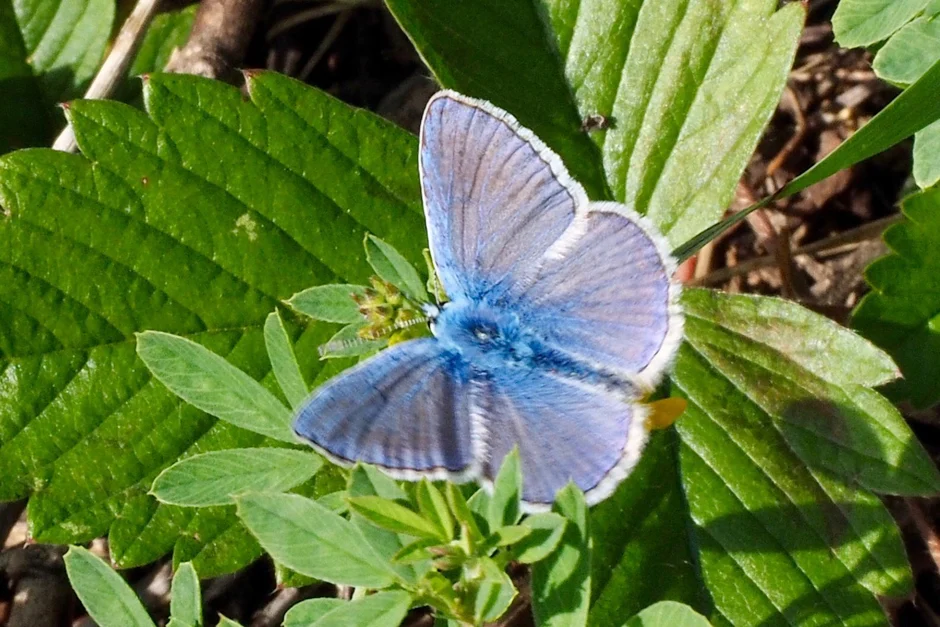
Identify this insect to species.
Polyommatus icarus
